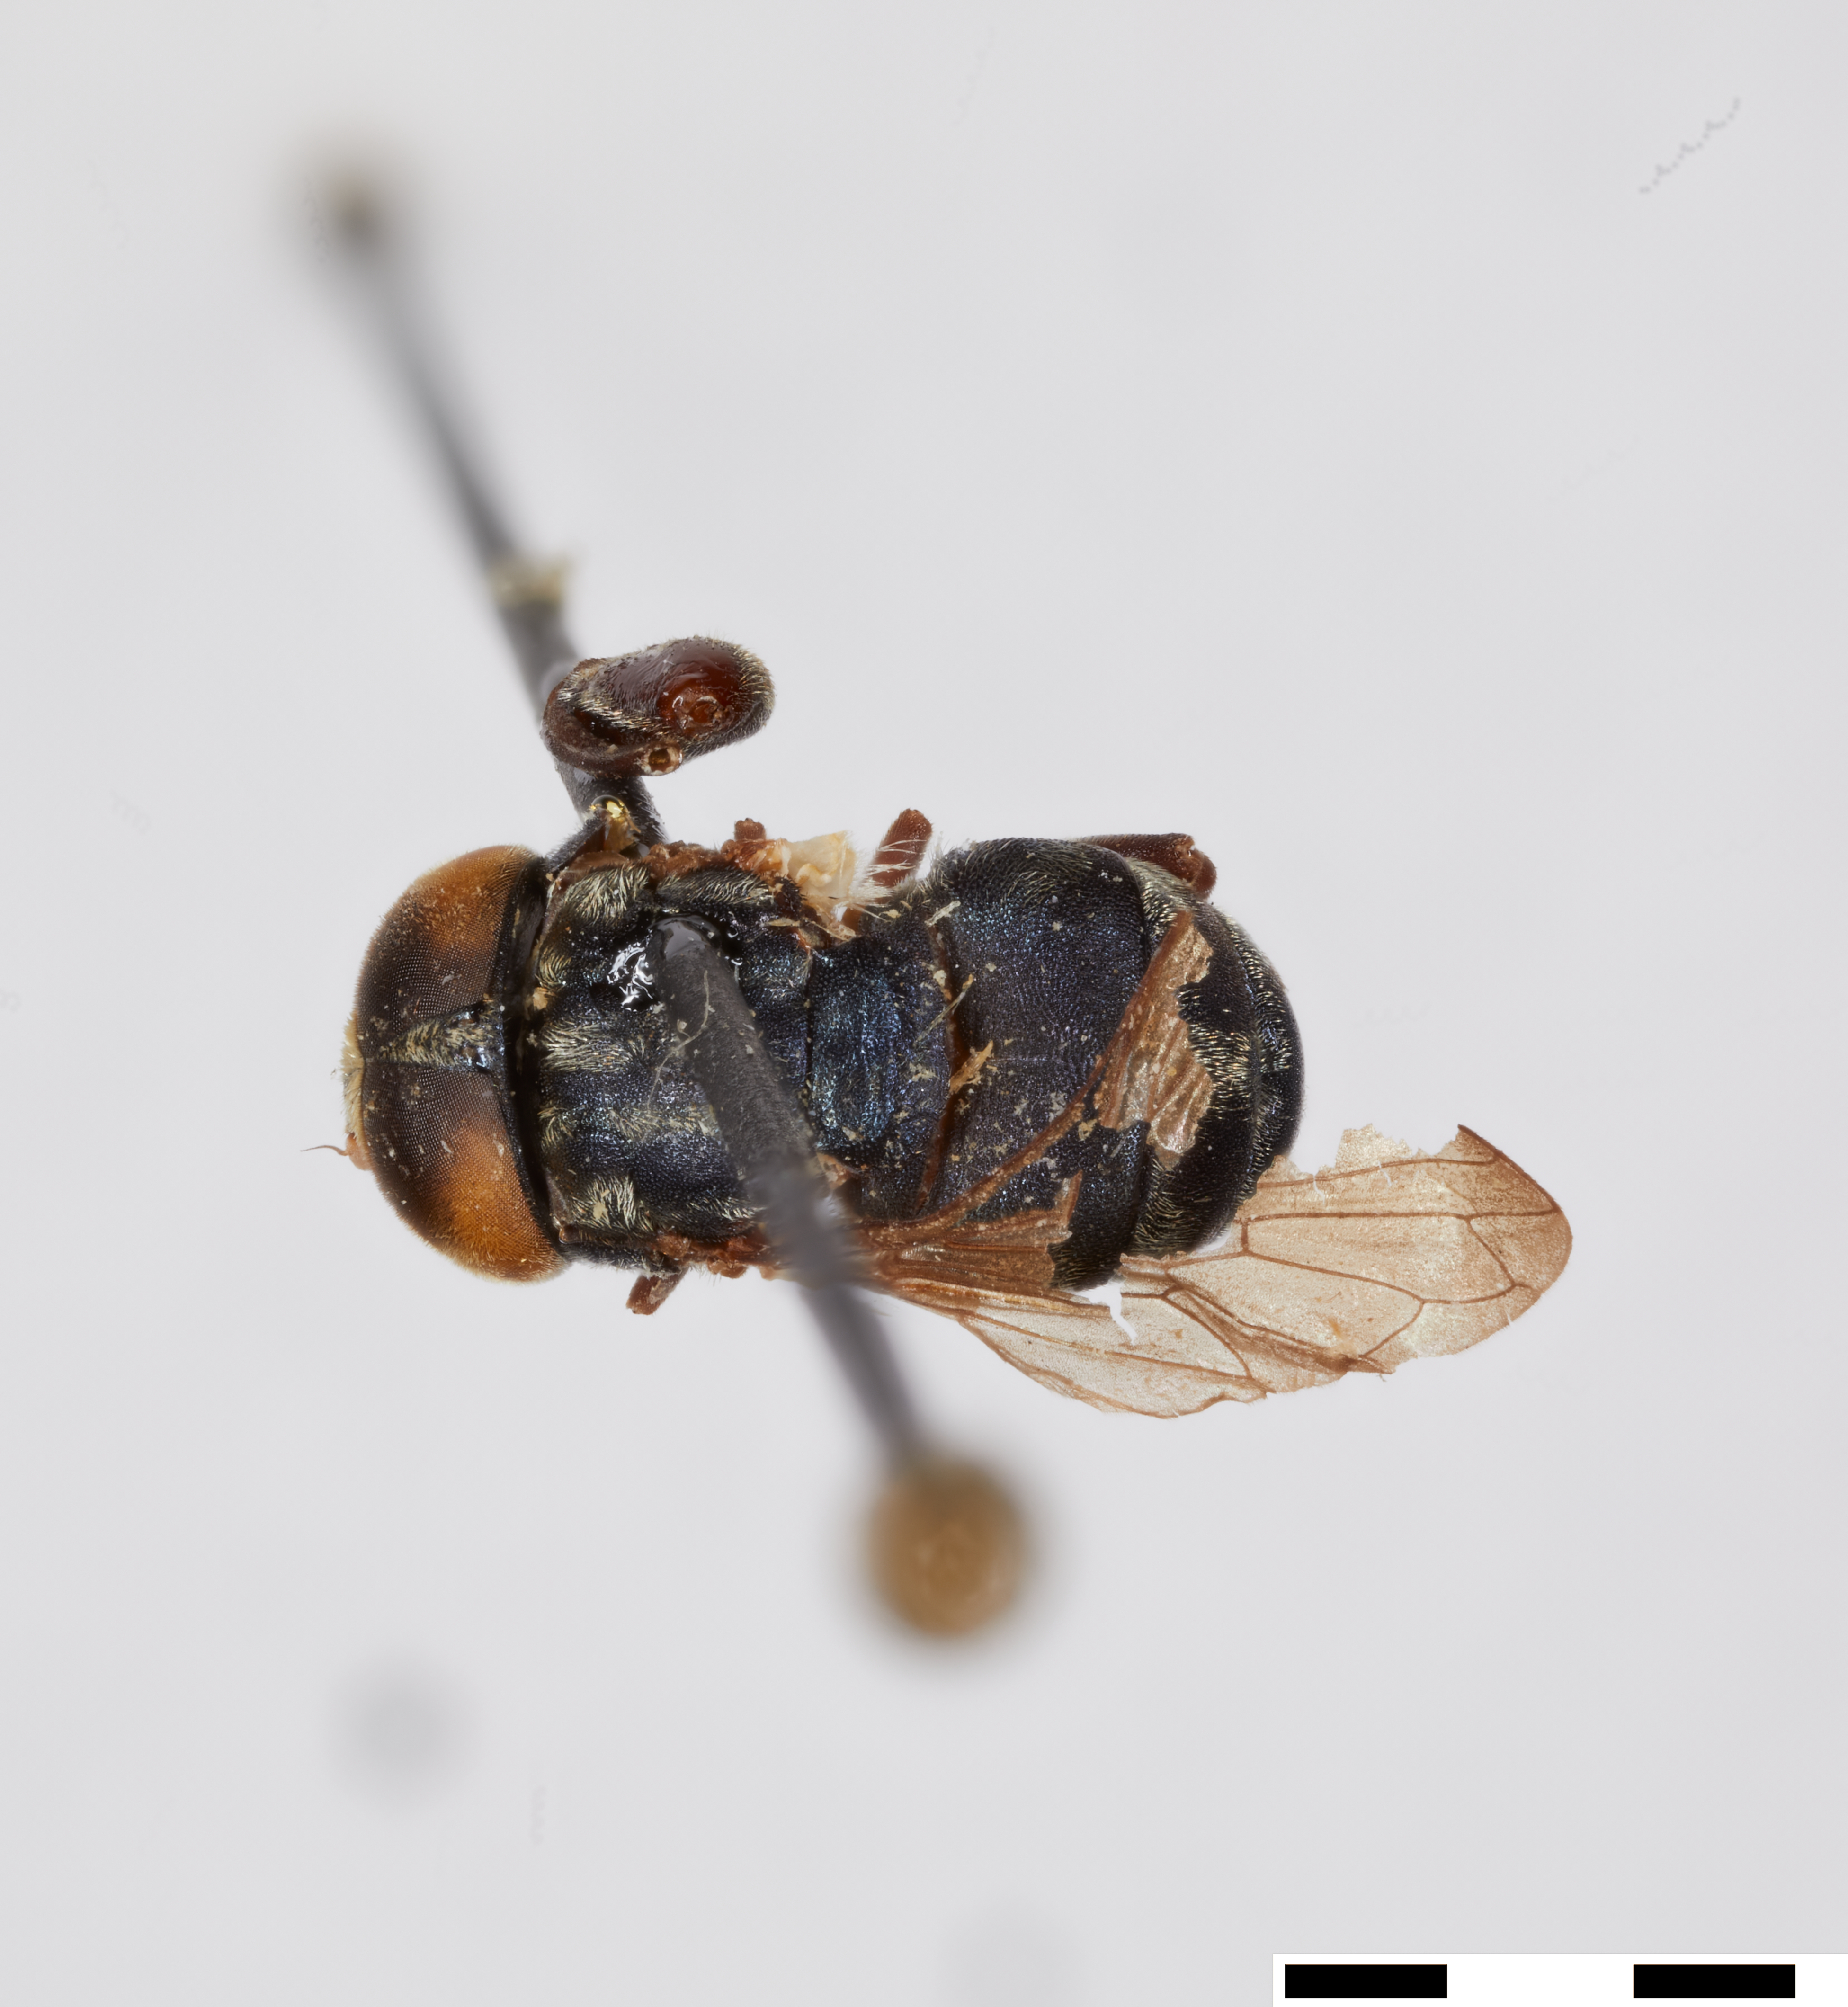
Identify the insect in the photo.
Alipumilio athesphatus
